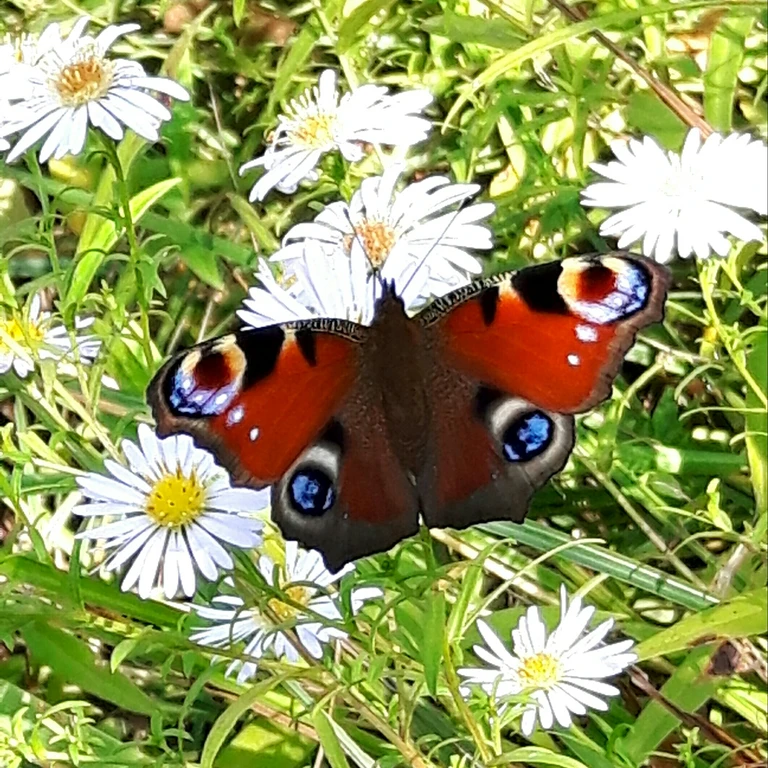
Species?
Aglais io
